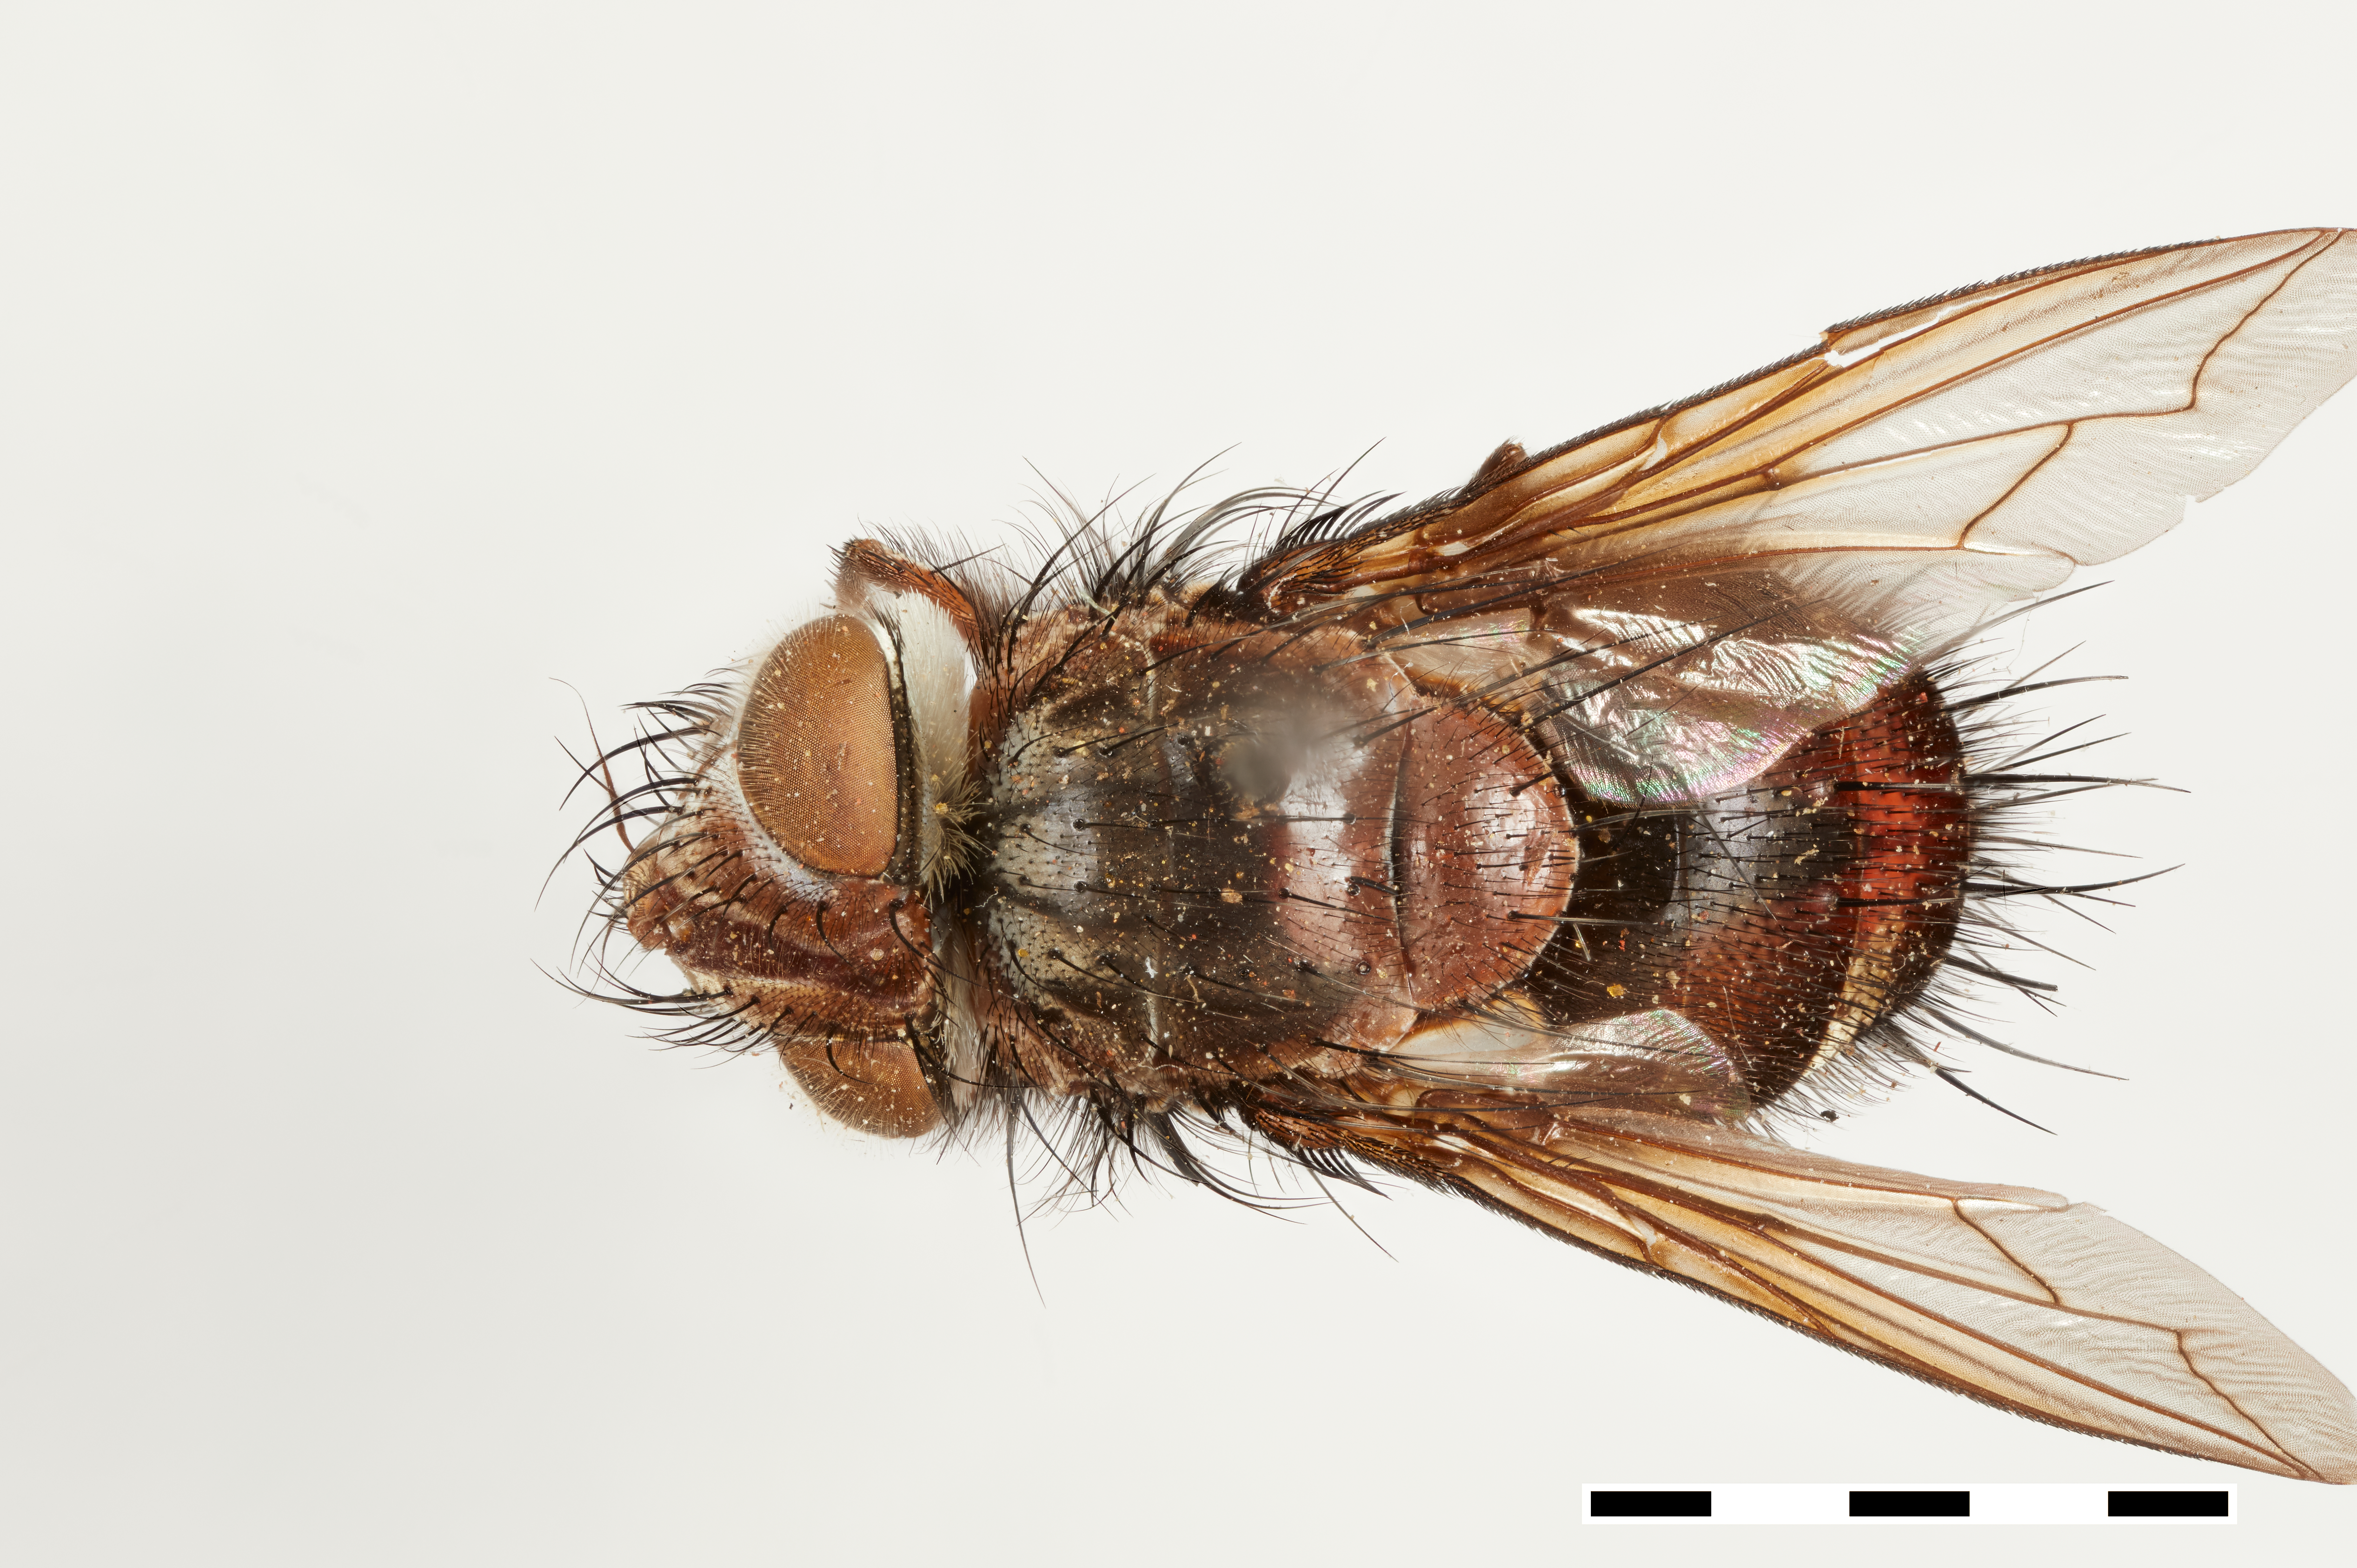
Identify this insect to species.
Gaediopsis rufescens
